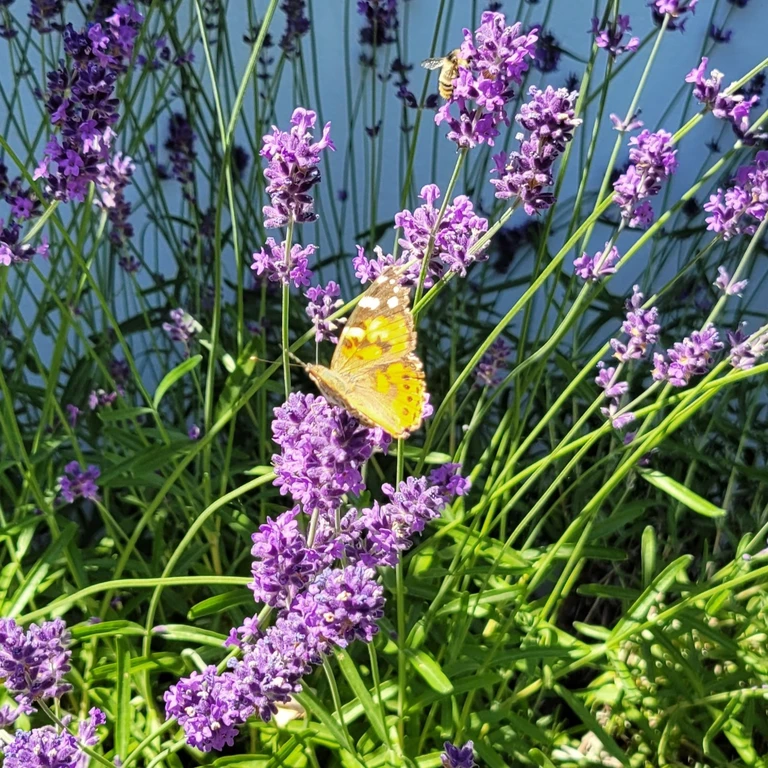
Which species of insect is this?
Vanessa cardui
